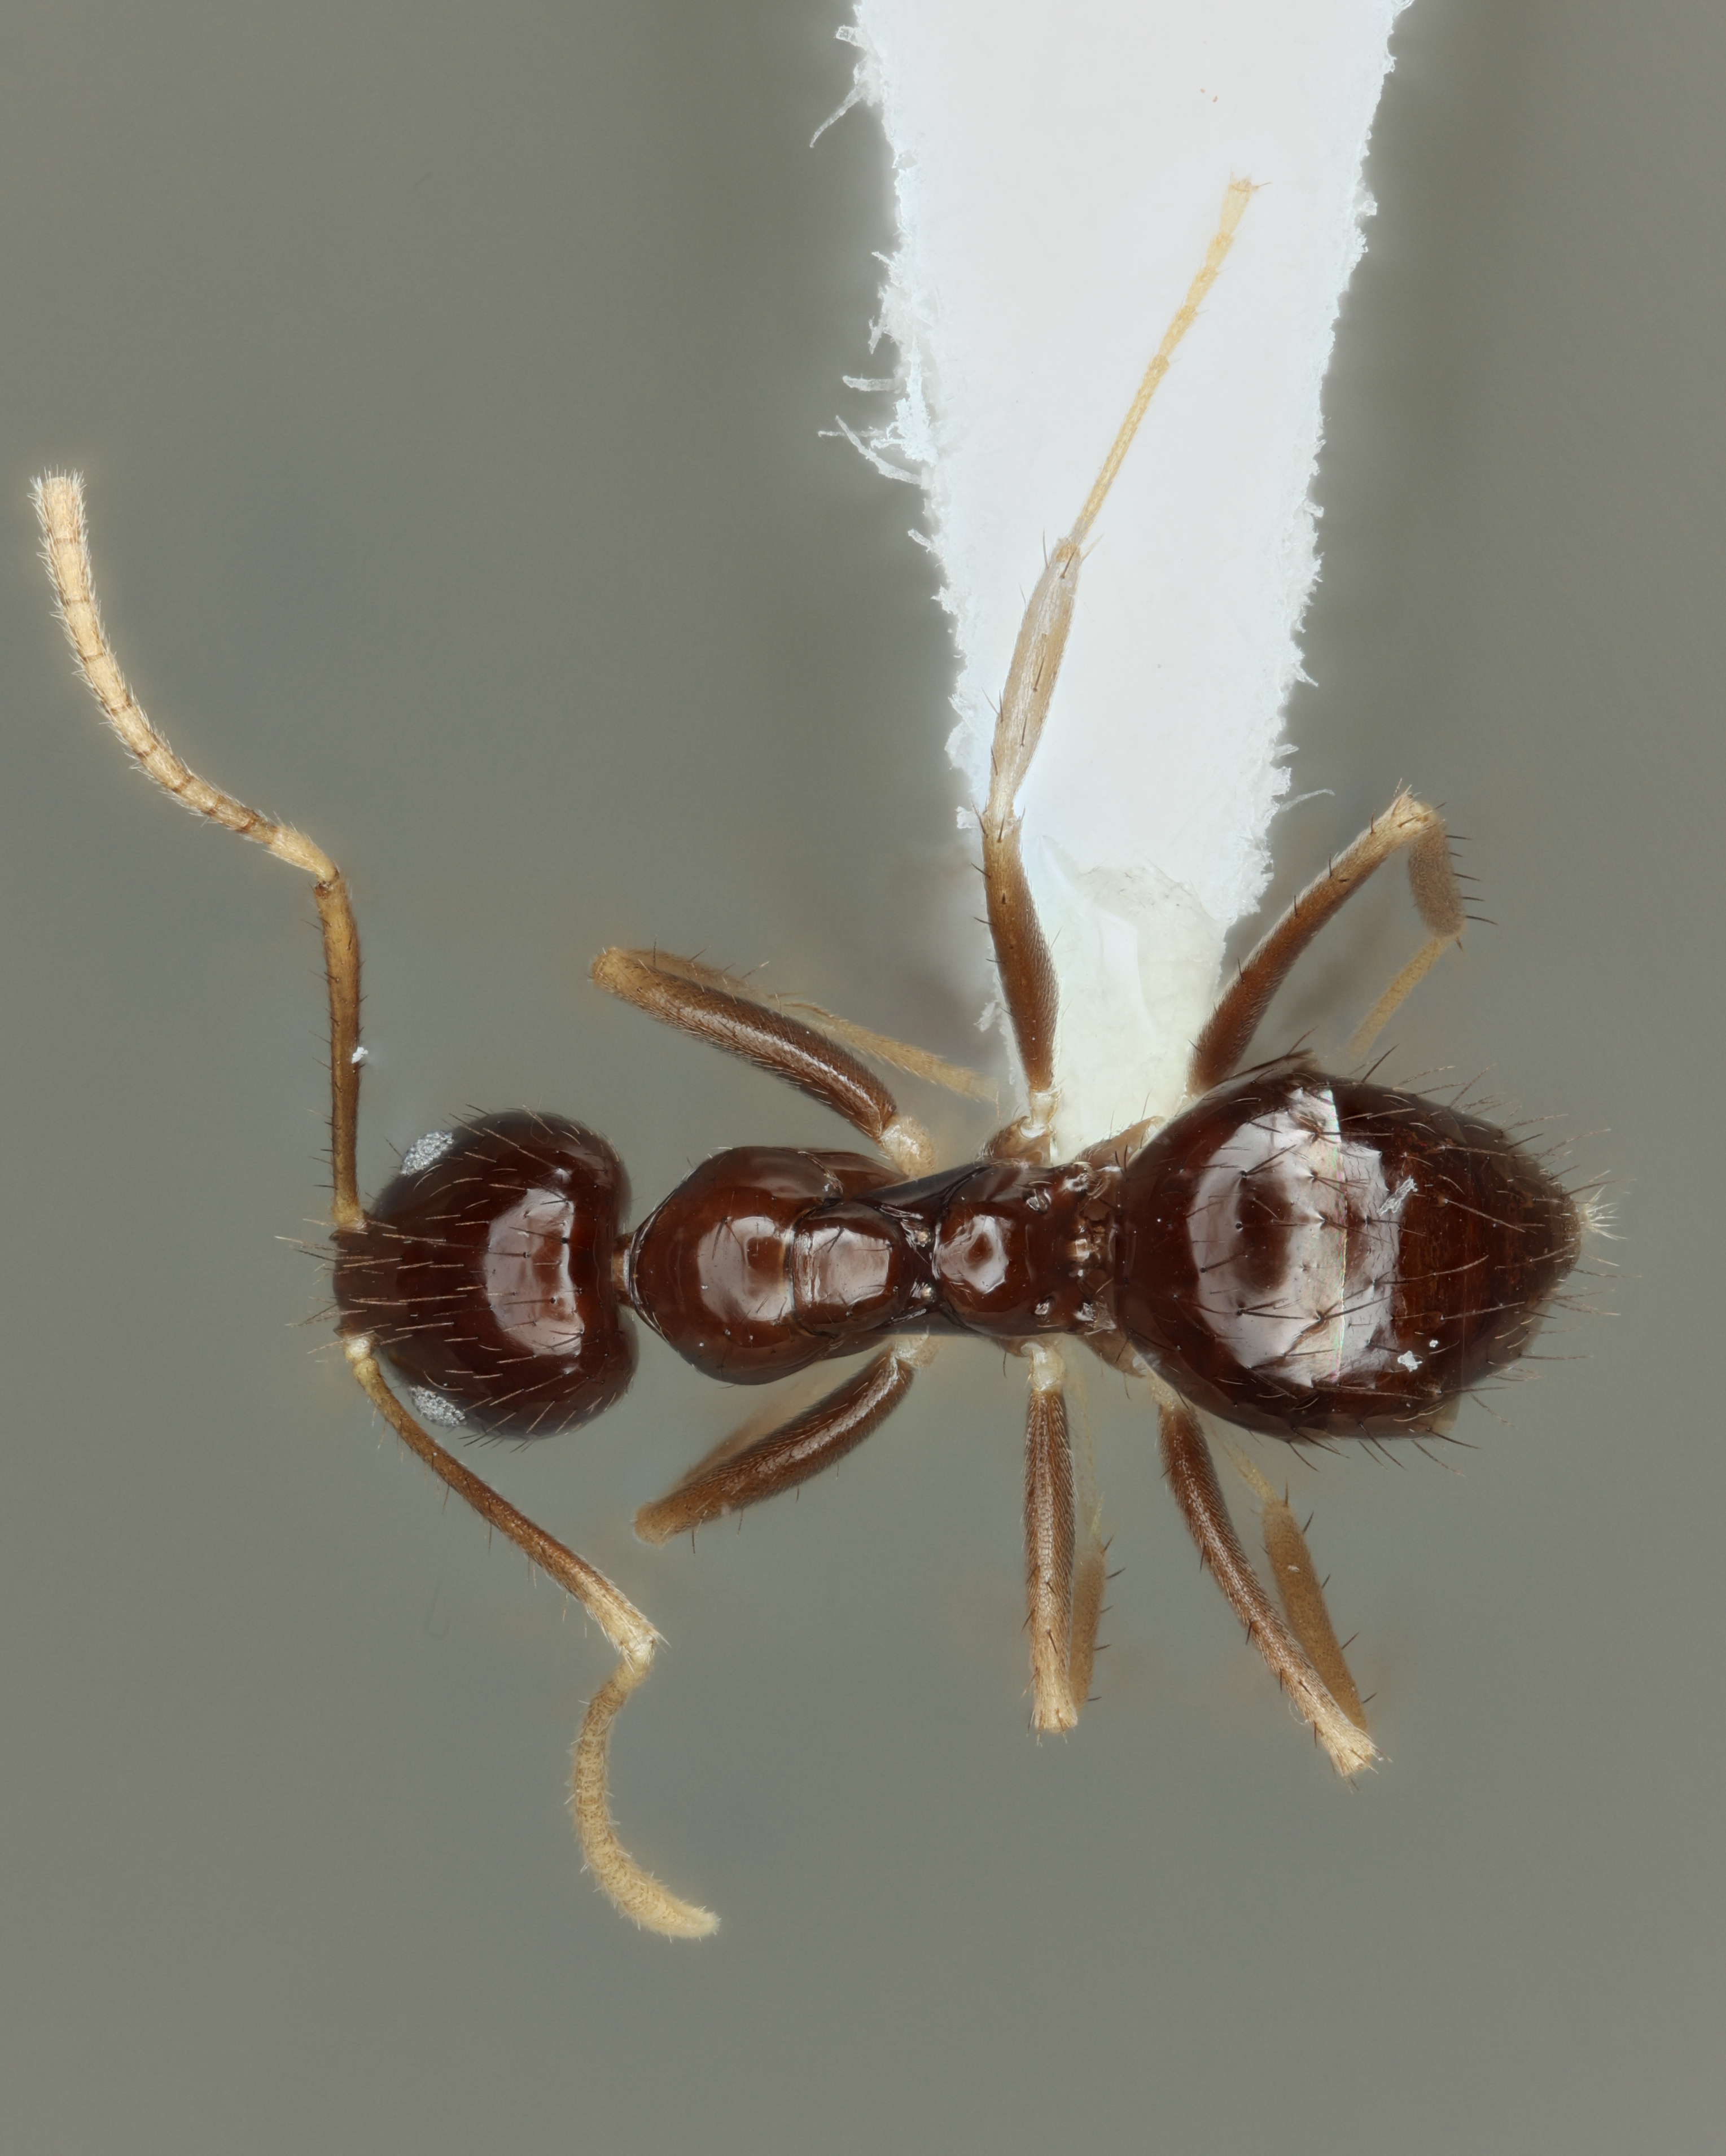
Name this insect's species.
Nylanderia xestonota
